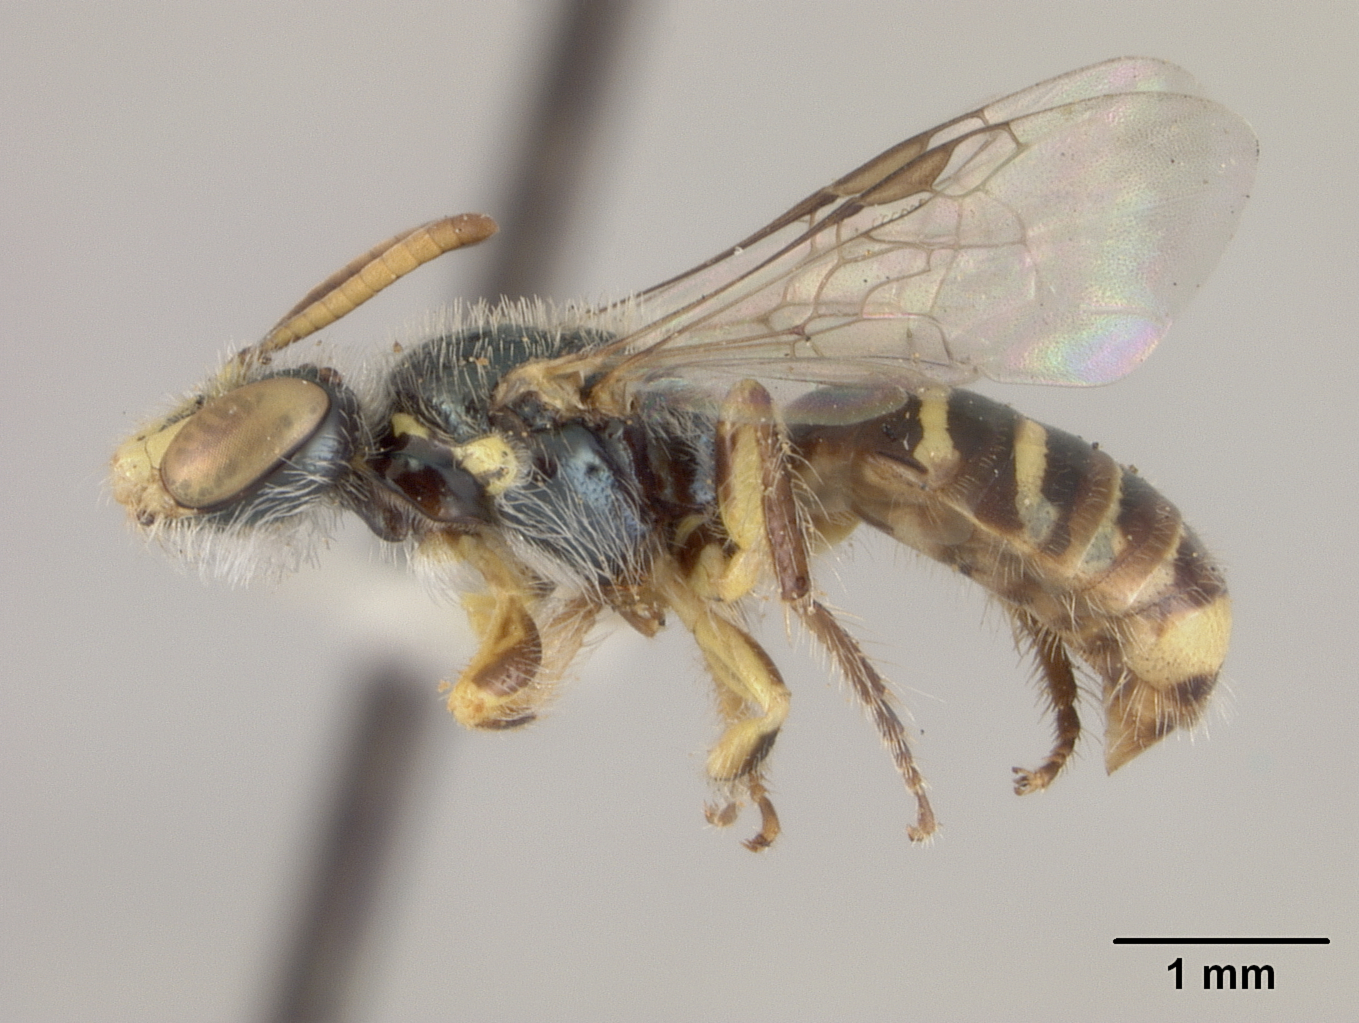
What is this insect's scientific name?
Perdita rivalis
